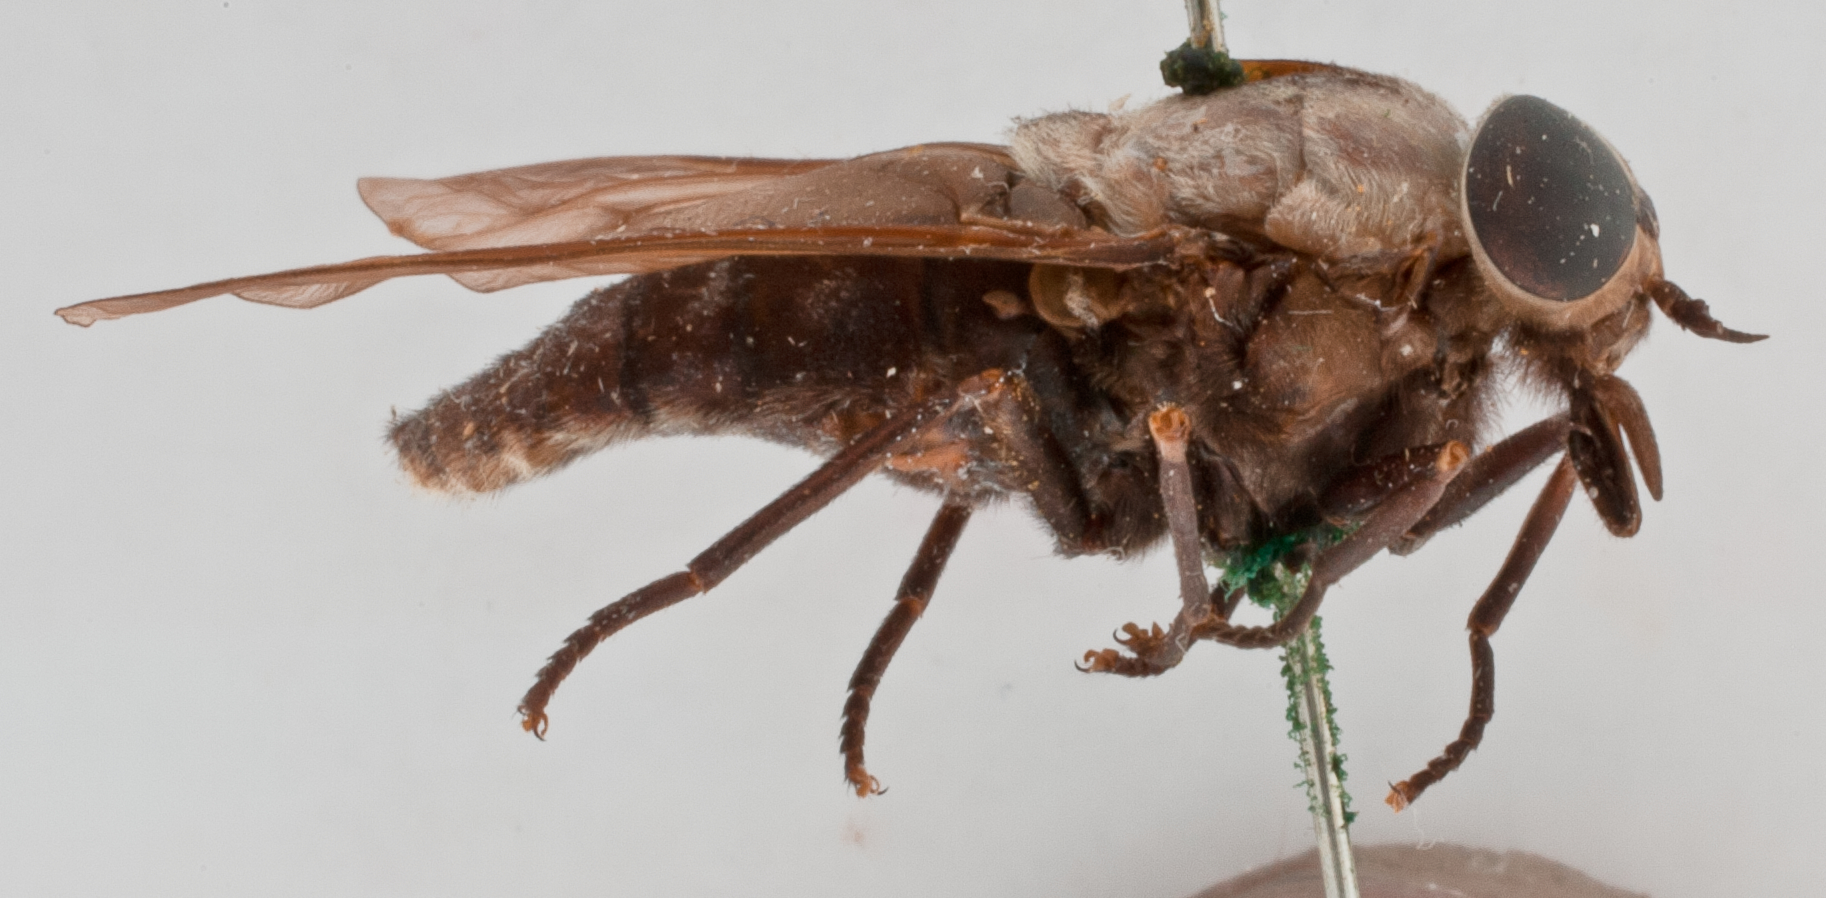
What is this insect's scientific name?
Tabanus subniger
